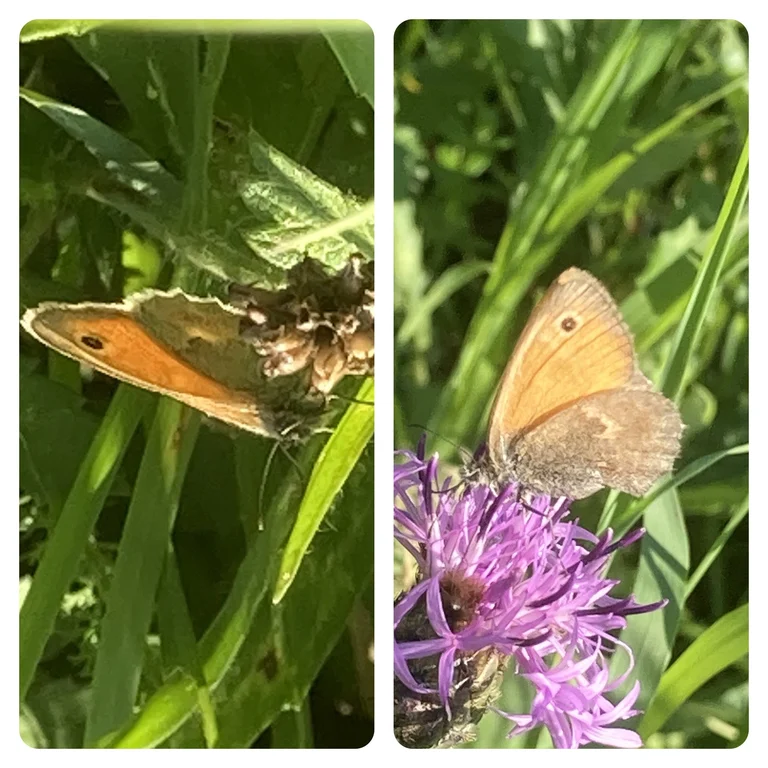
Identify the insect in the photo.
Coenonympha pamphilus
